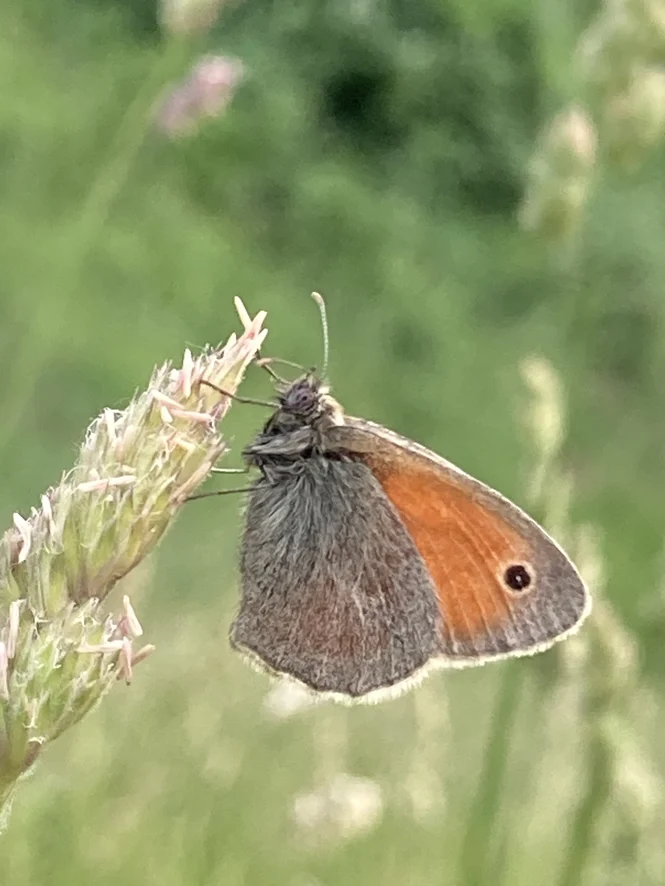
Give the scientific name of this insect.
Coenonympha pamphilus
